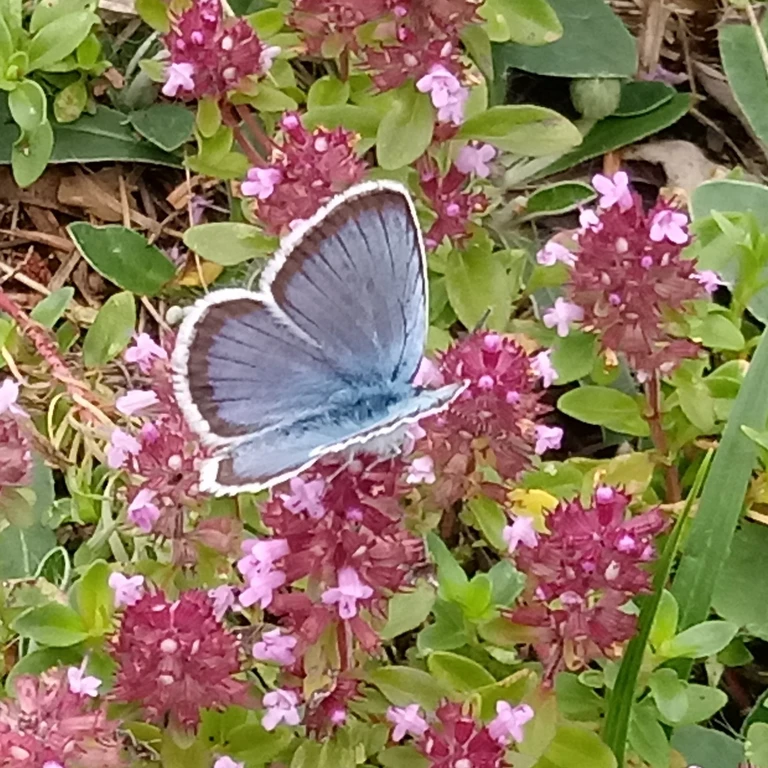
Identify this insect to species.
Plebejus argus
